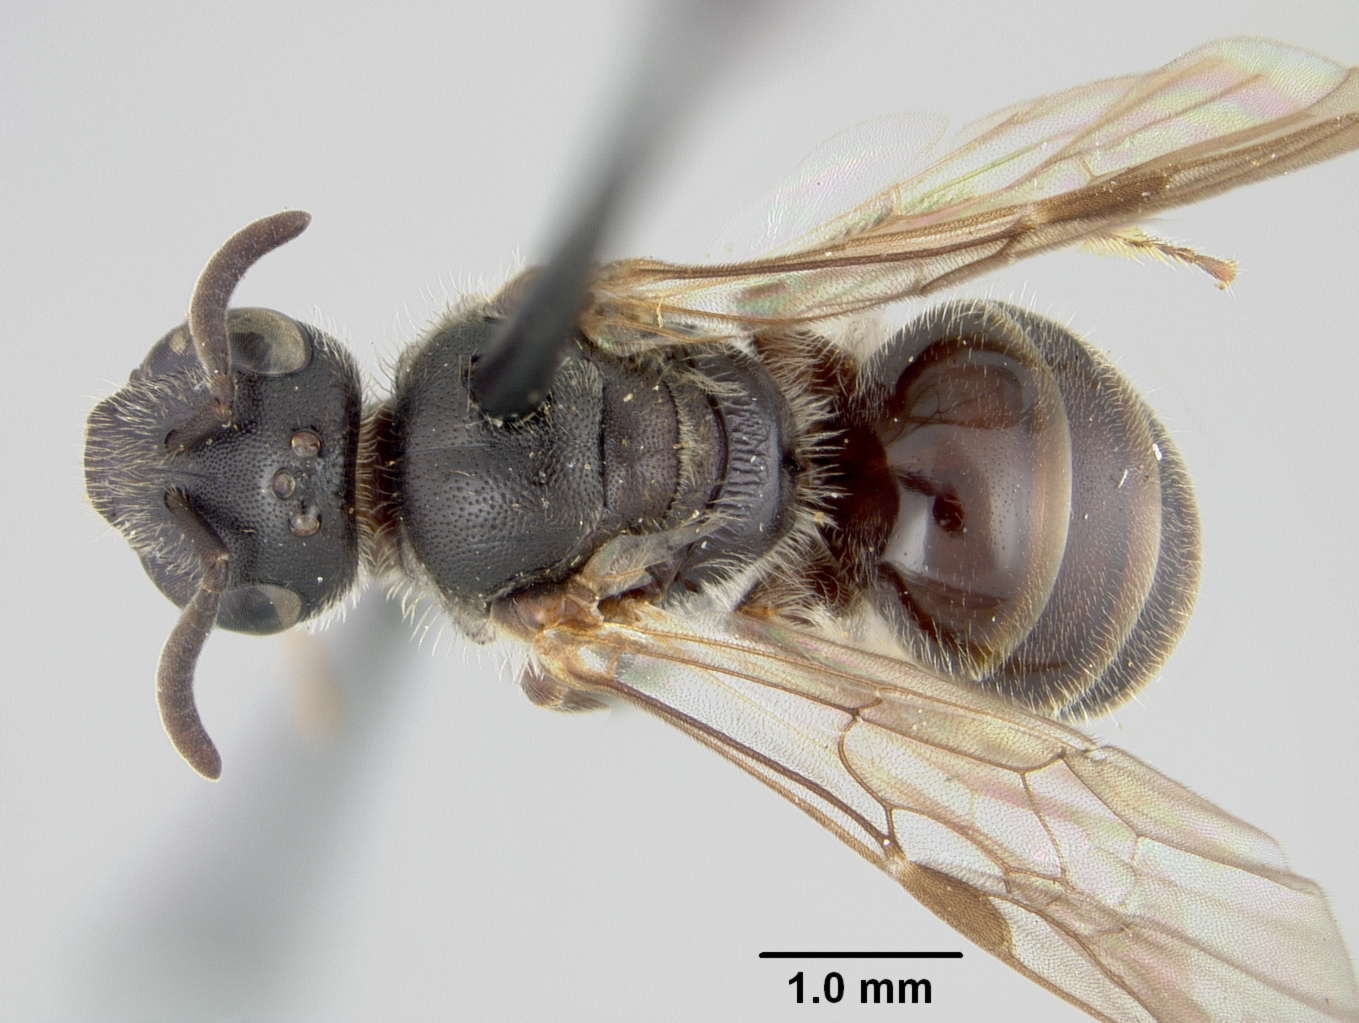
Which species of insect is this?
Halictus suprafulgens
